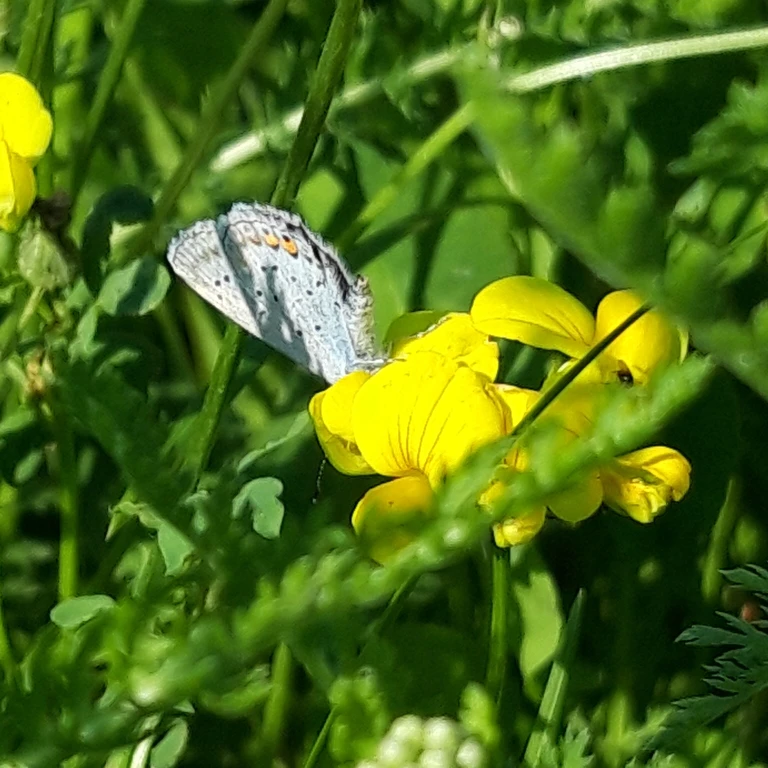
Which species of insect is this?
Cupido argiades (also Elkalyce argiades)
